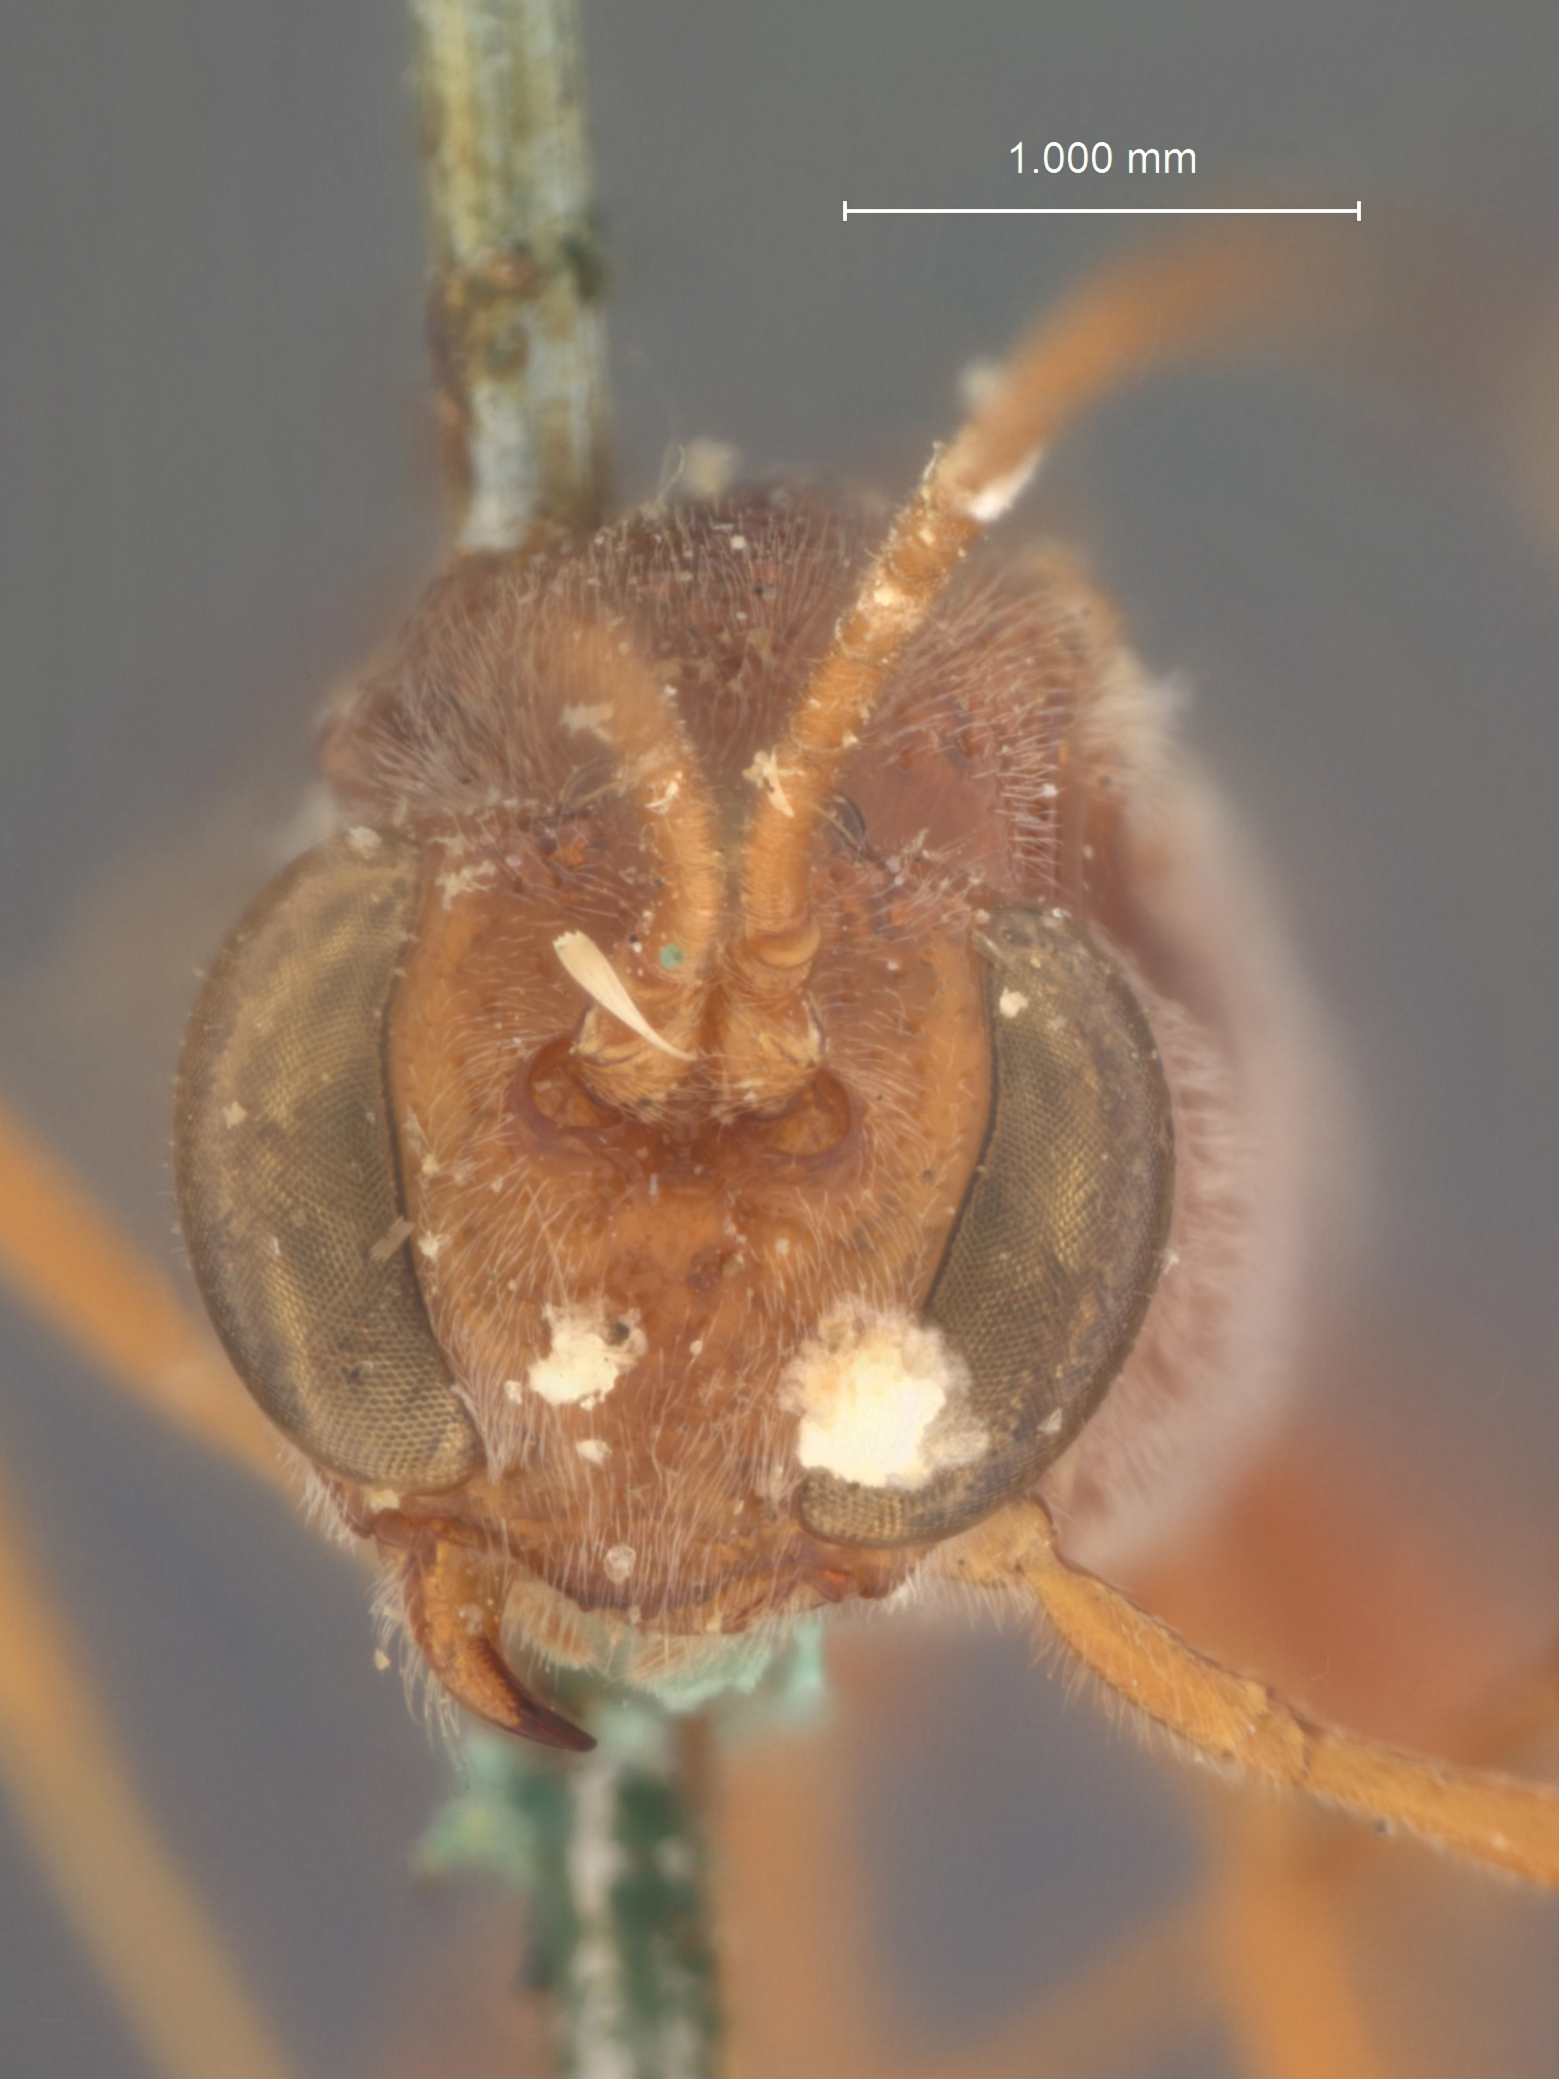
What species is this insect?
Nototrachys annulicornis
